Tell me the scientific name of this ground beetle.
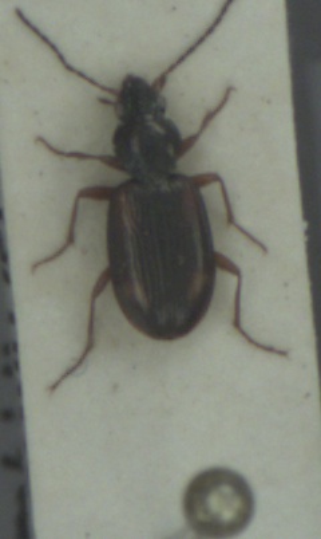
Bembidion tetracolum
